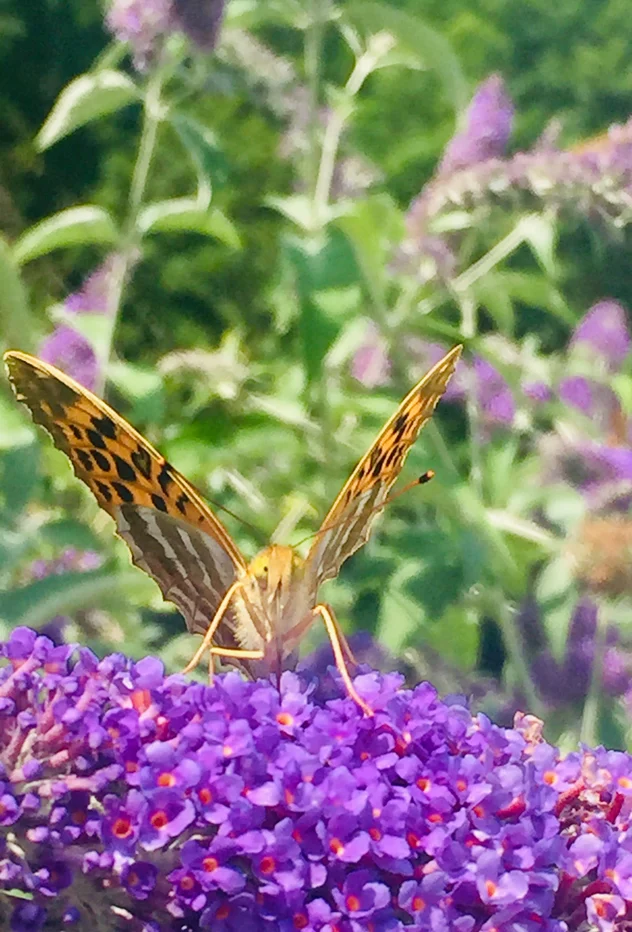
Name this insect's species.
Argynnis paphia
